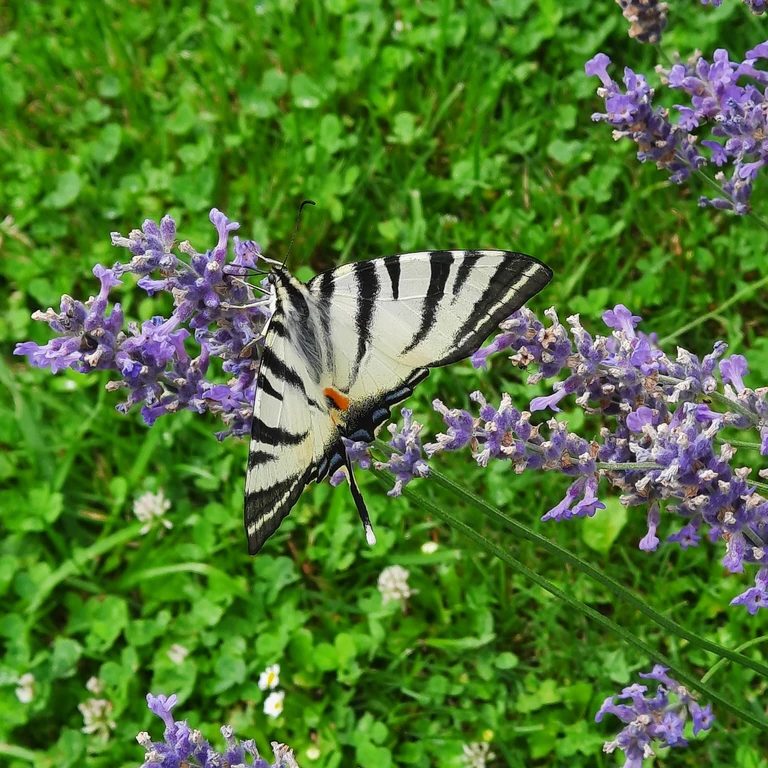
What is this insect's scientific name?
Iphiclides podalirius
